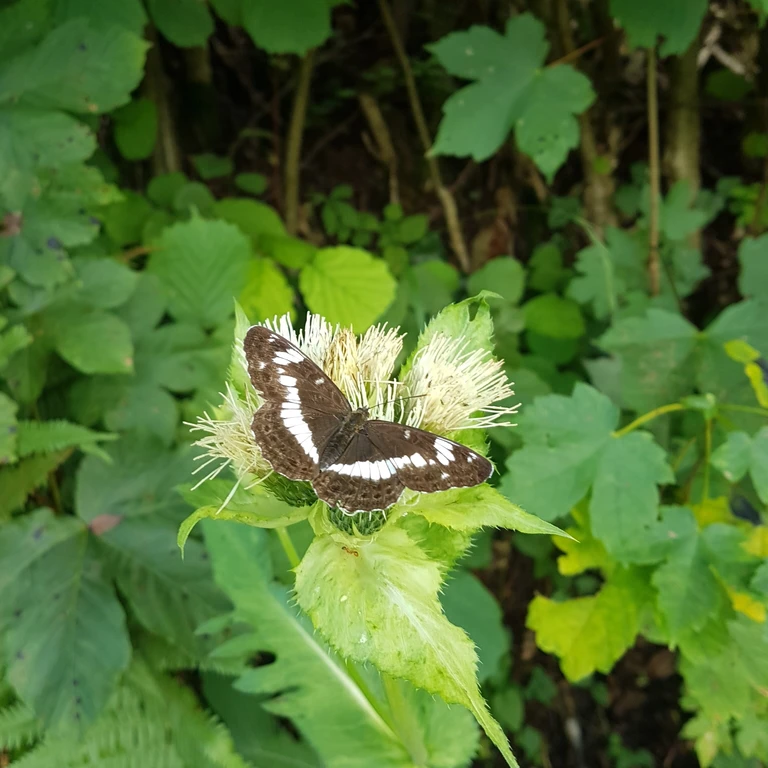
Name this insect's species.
Limenitis camilla (also Ladoga camilla)
